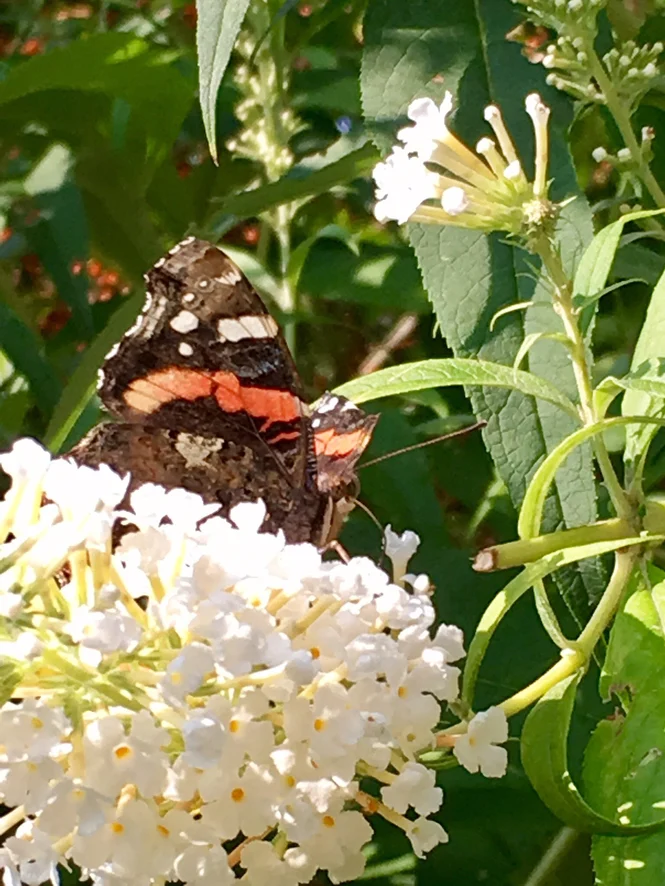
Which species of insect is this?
Vanessa atalanta
